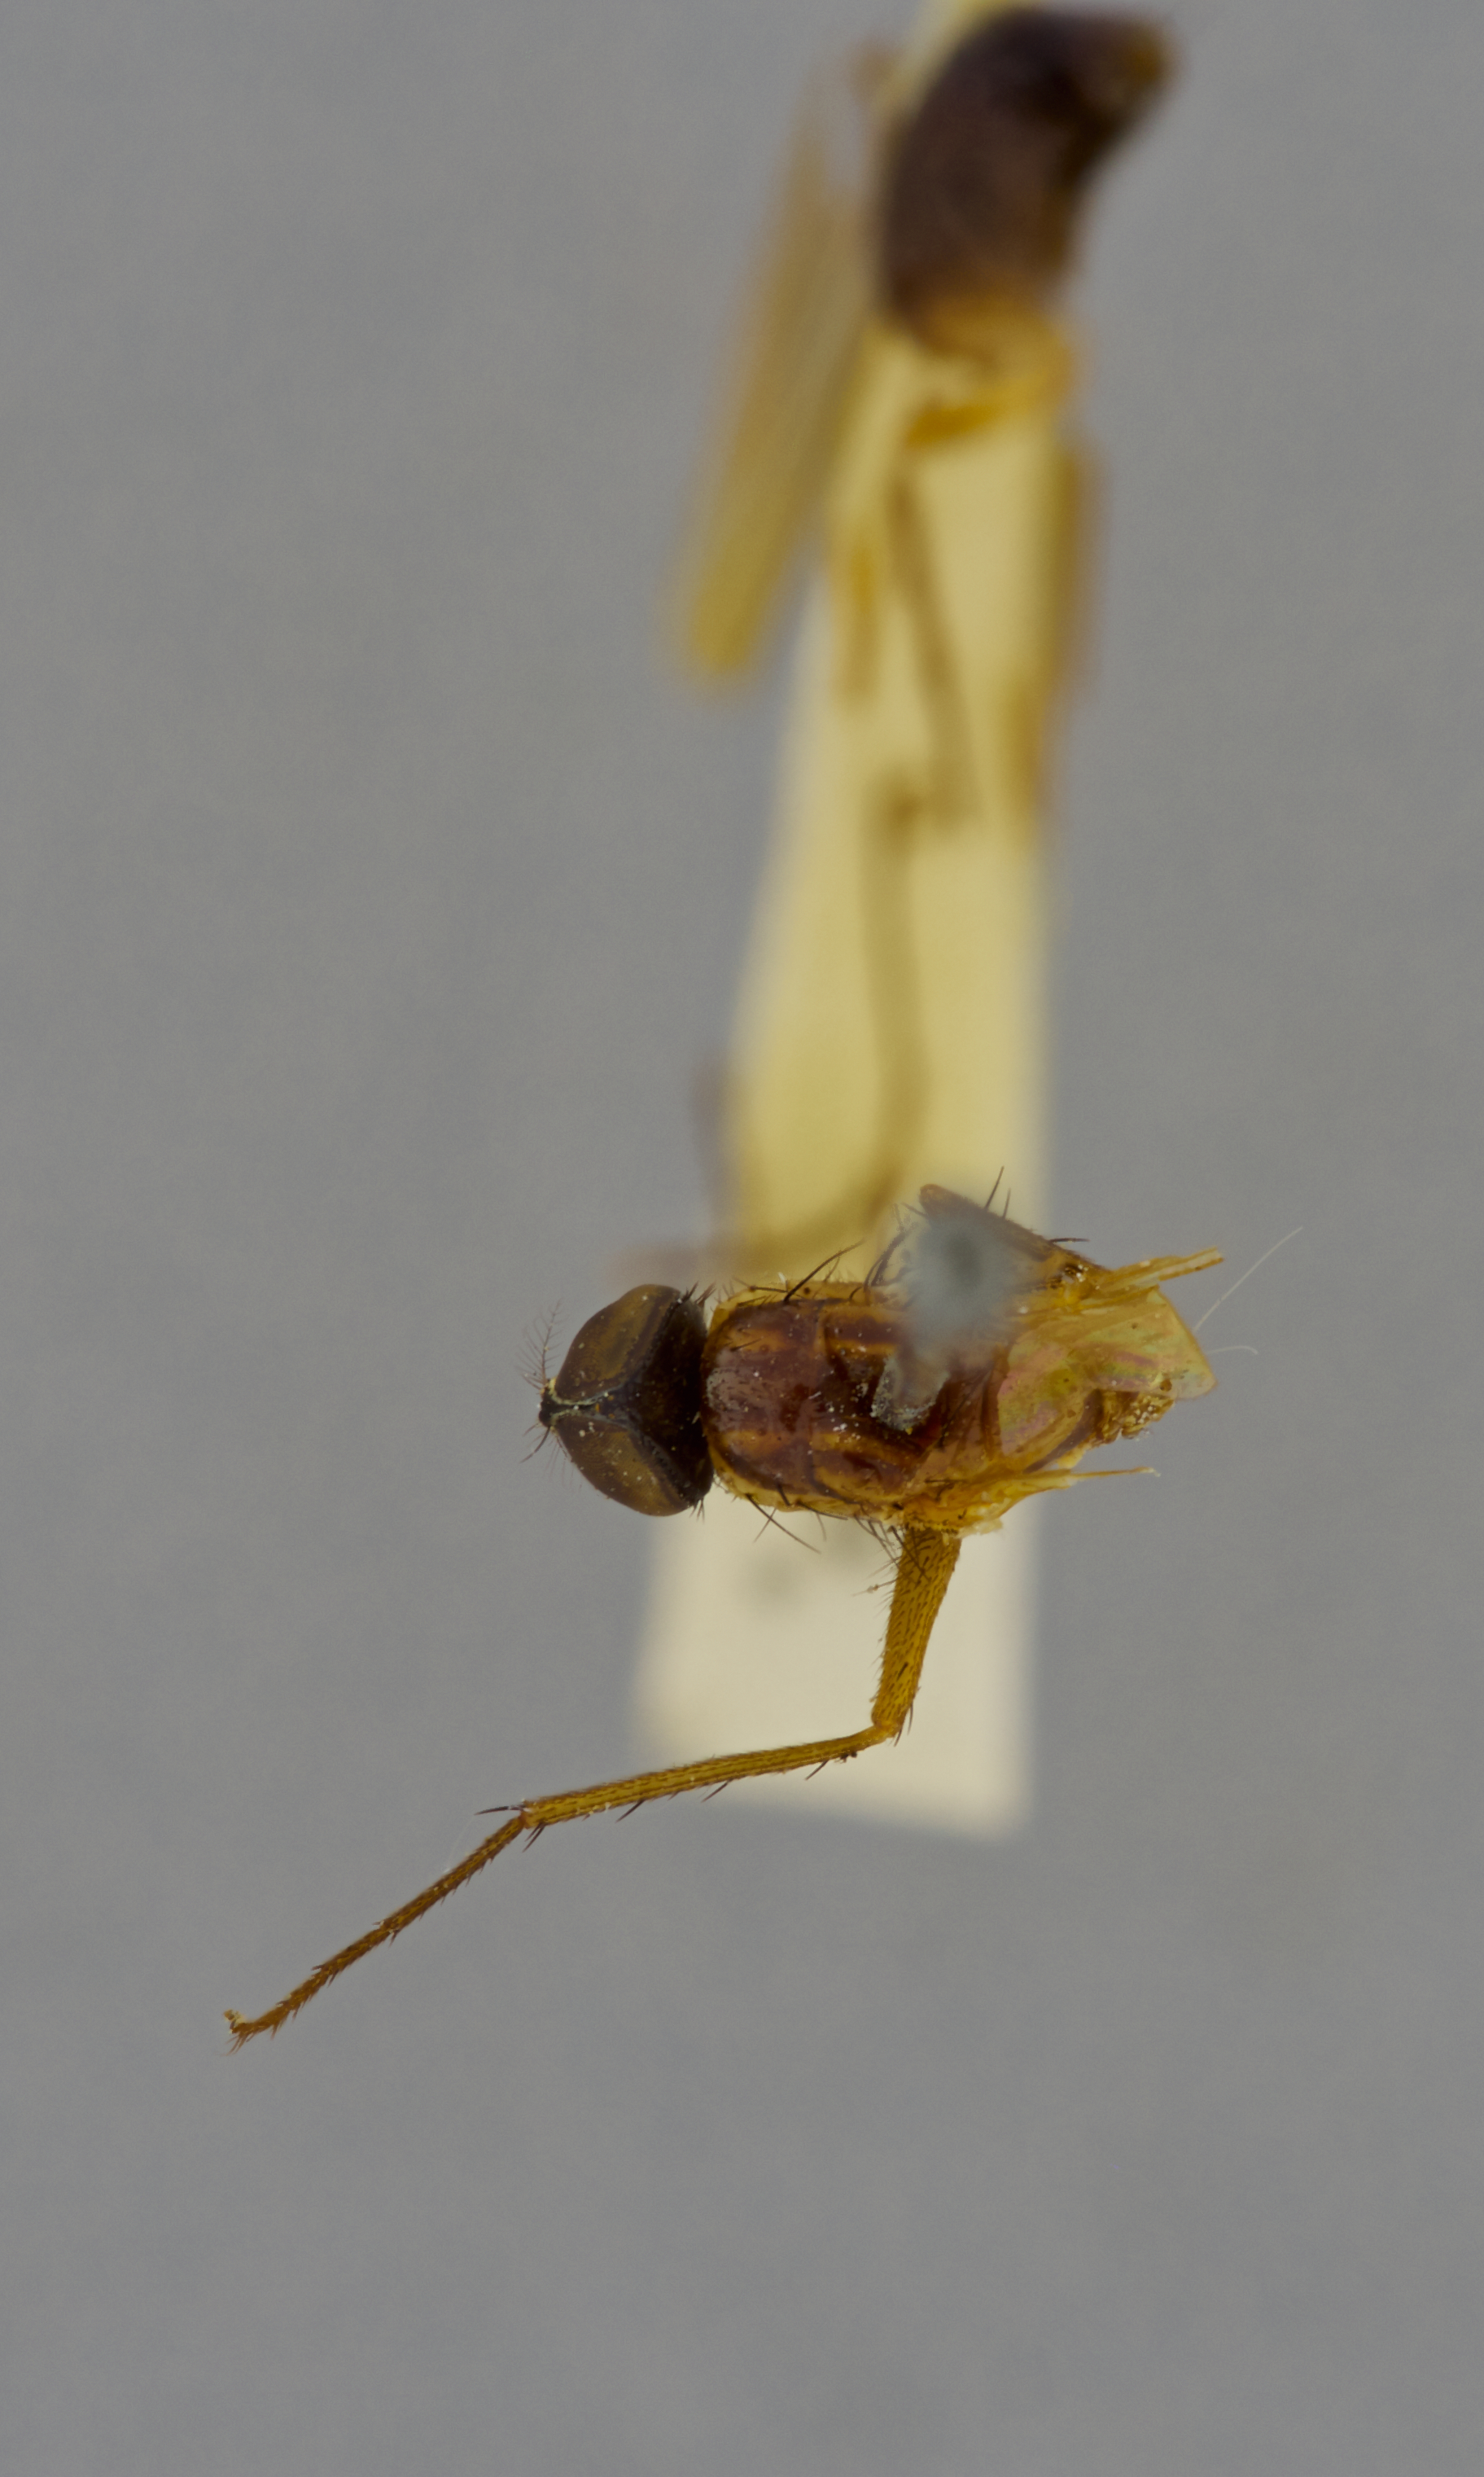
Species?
Dichaetomyia tenuis
